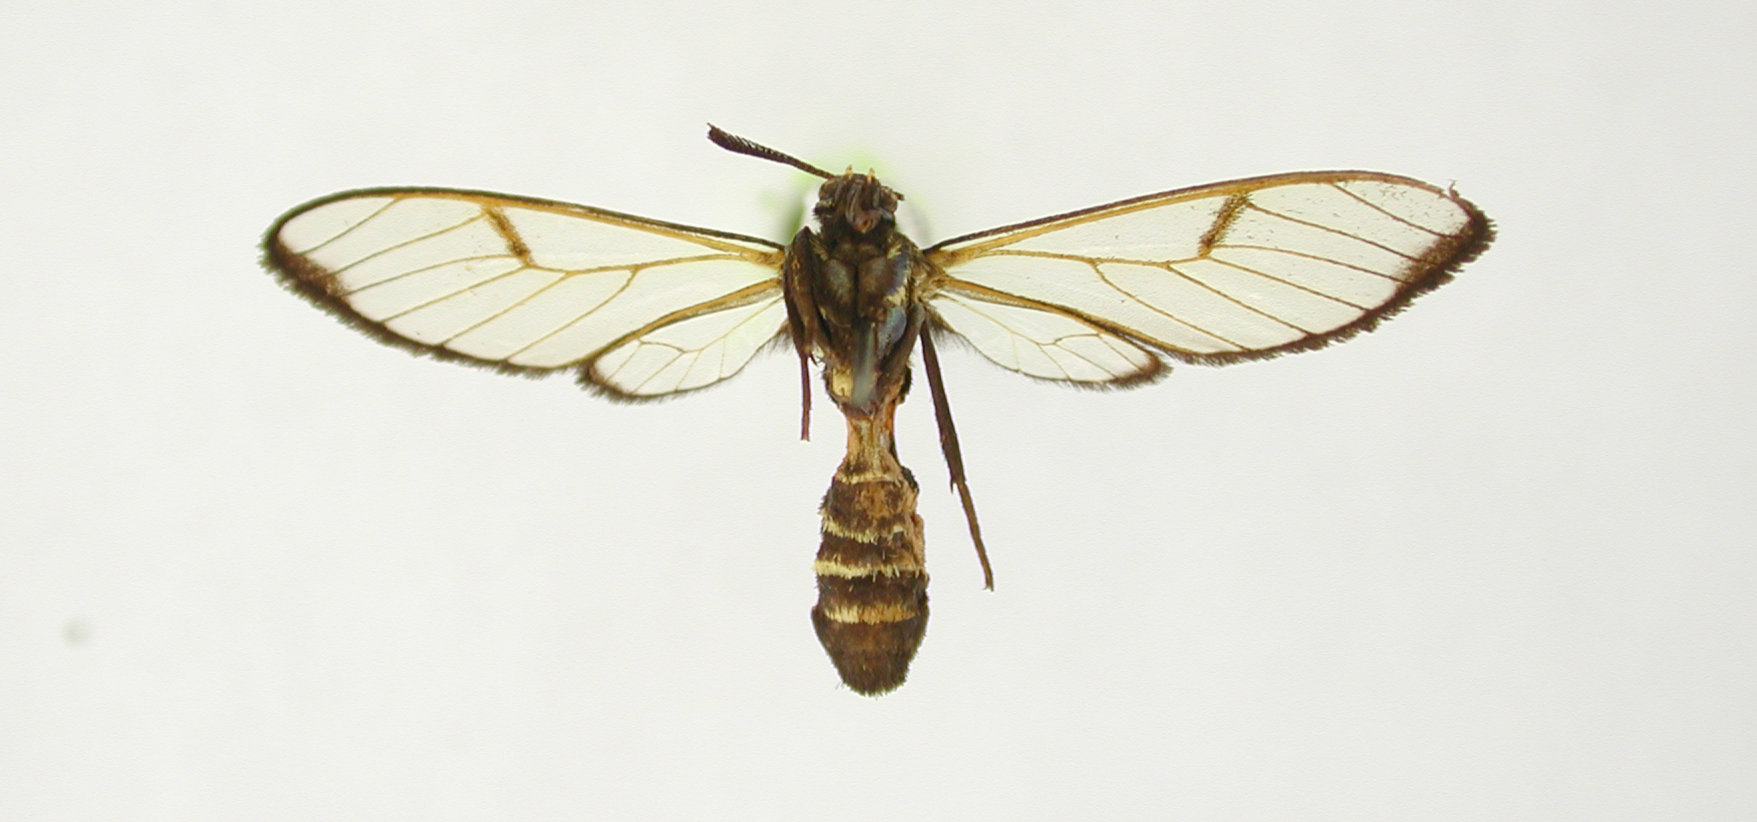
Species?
Pseudargyroeides caurensis
